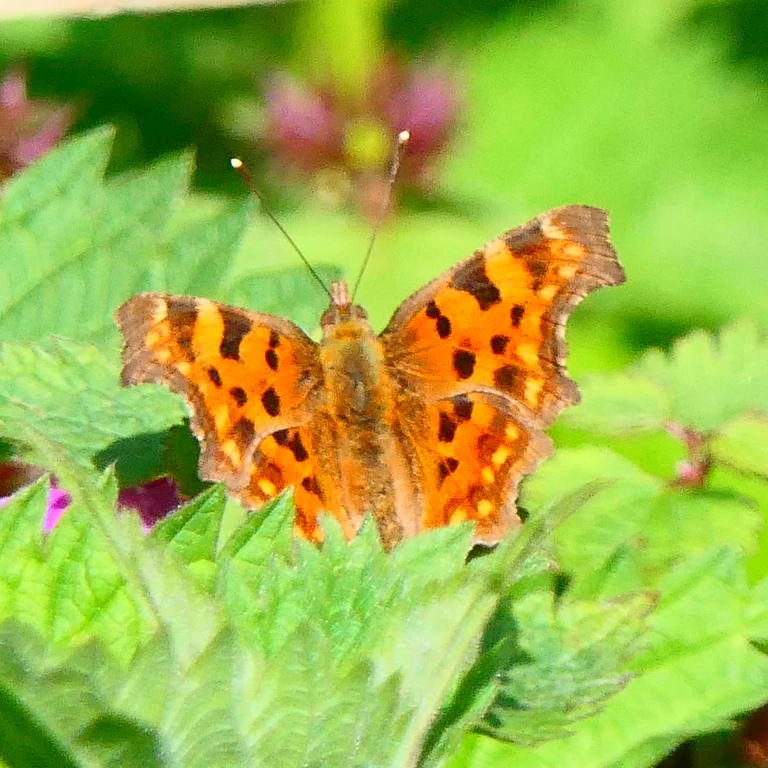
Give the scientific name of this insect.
Polygonia c-album
